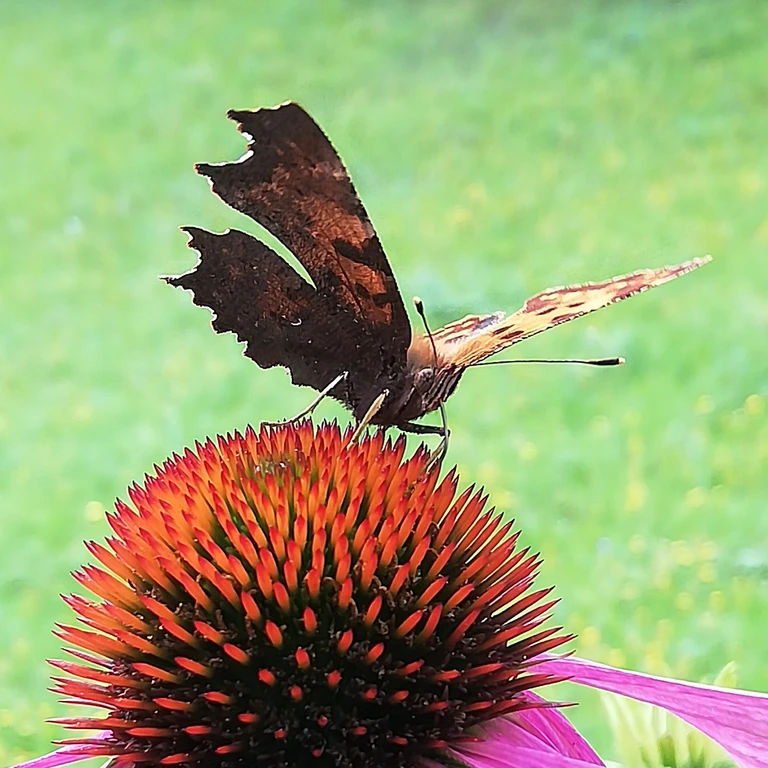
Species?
Polygonia c-album
